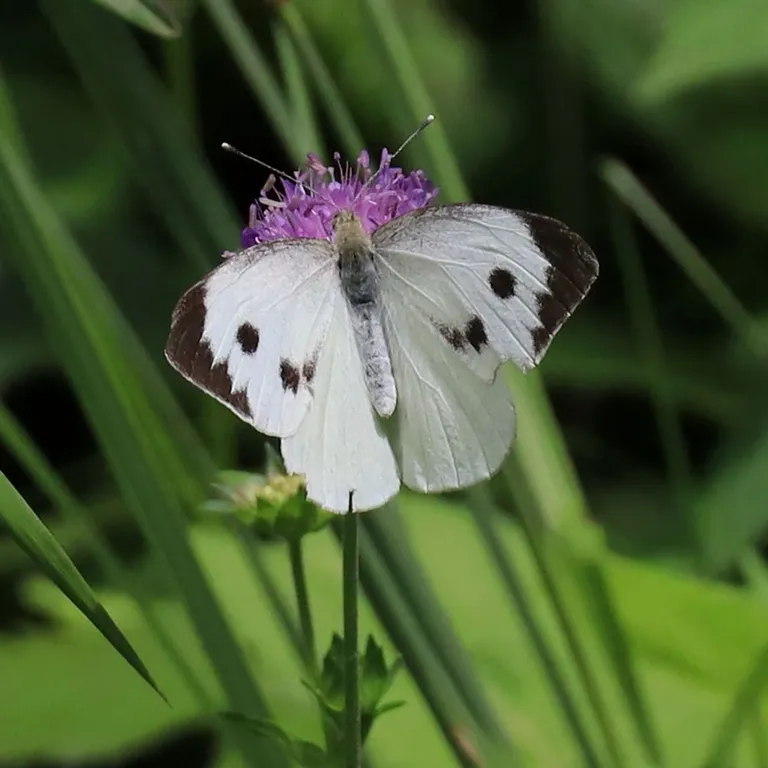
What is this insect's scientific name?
Pieris brassicae
